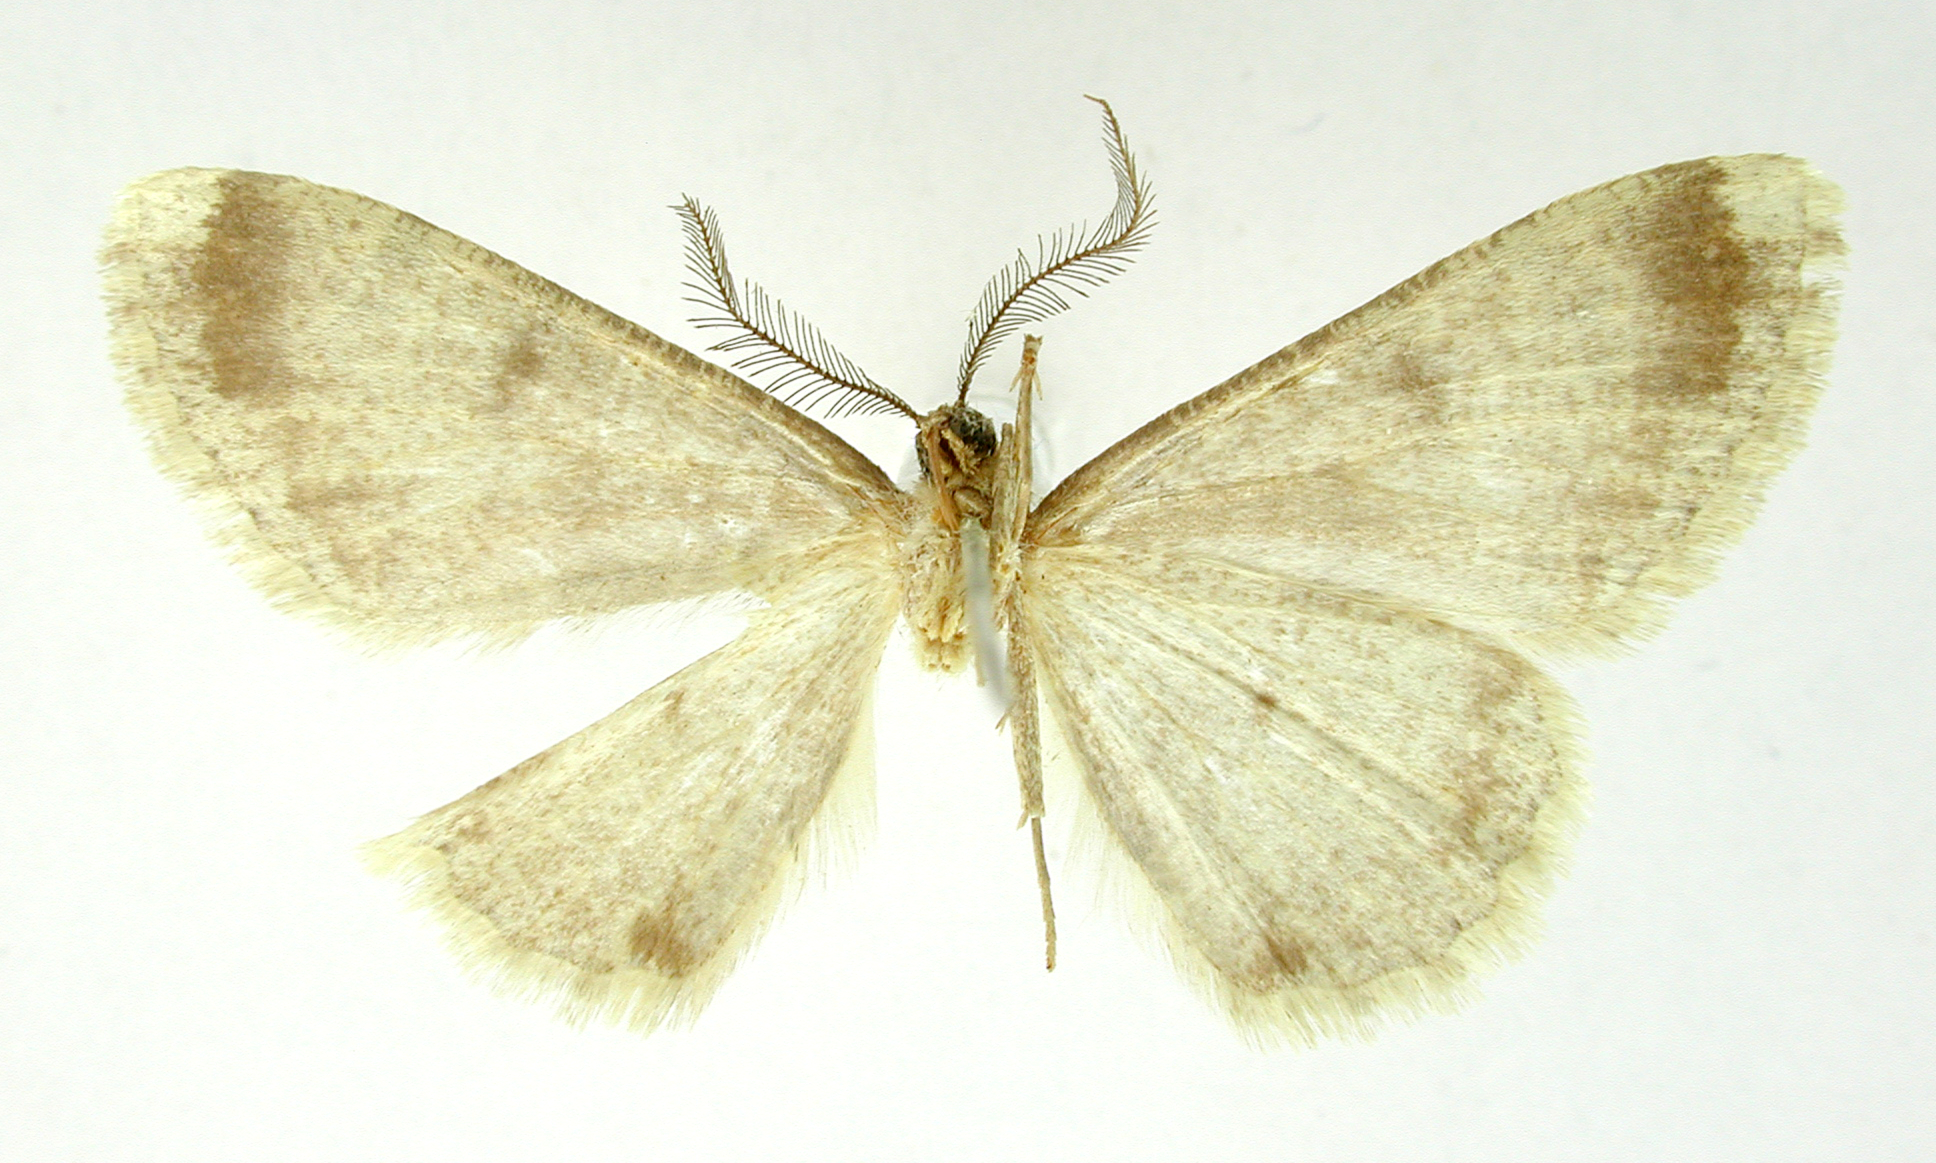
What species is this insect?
Cymatophora fumigrisea
